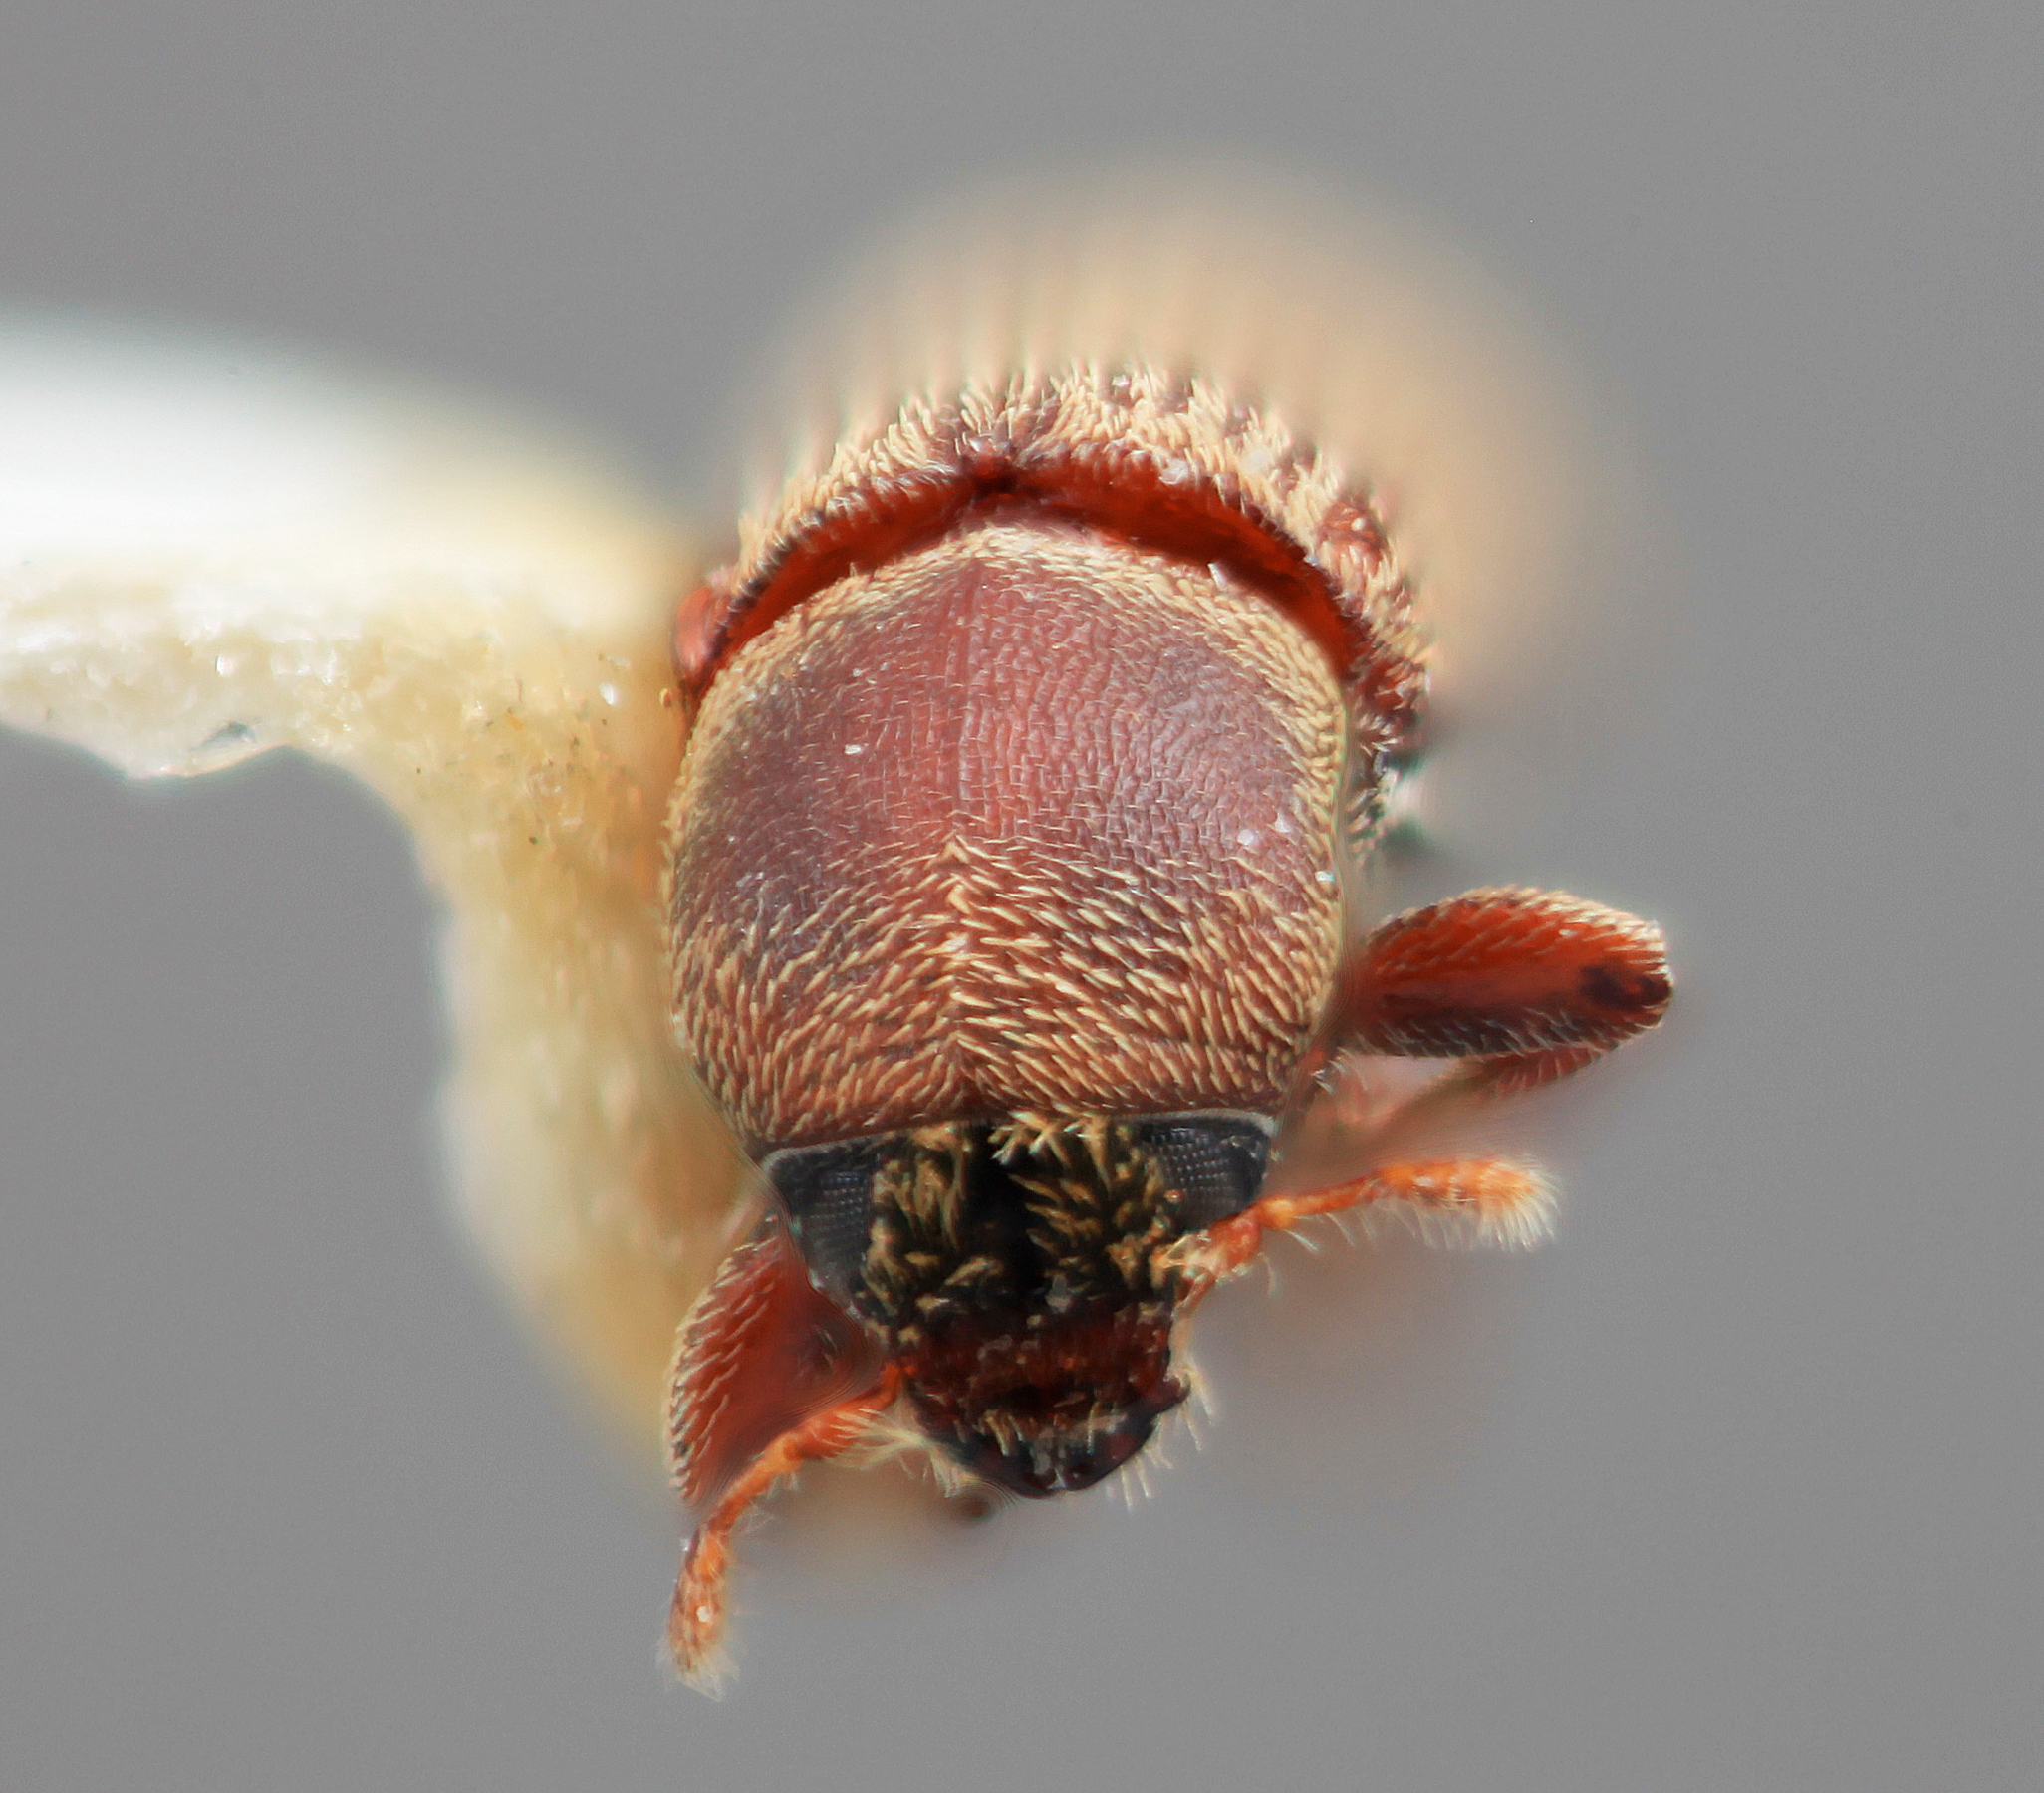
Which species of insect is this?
Cnesinus atrodeclivis
